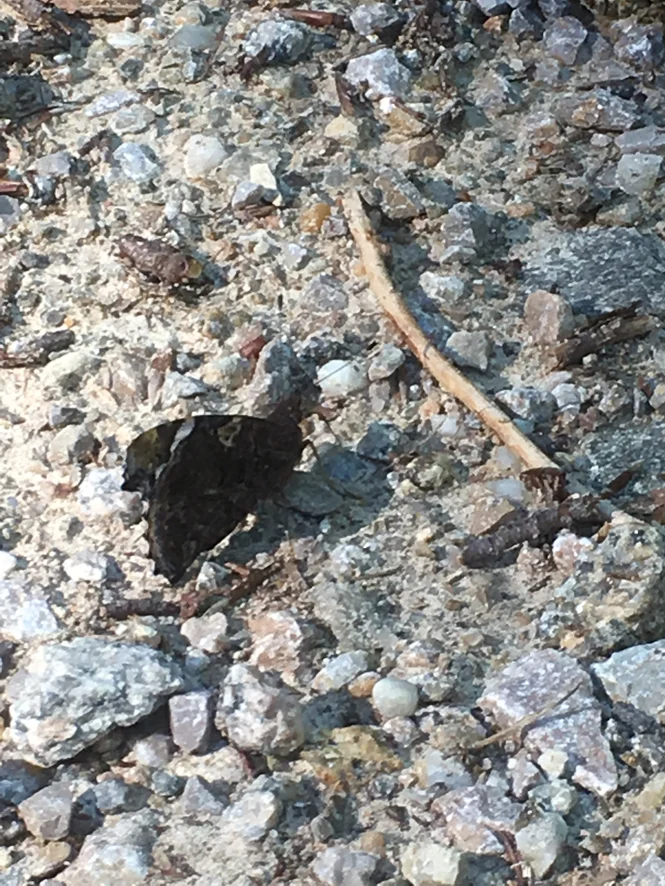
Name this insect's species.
Vanessa atalanta
